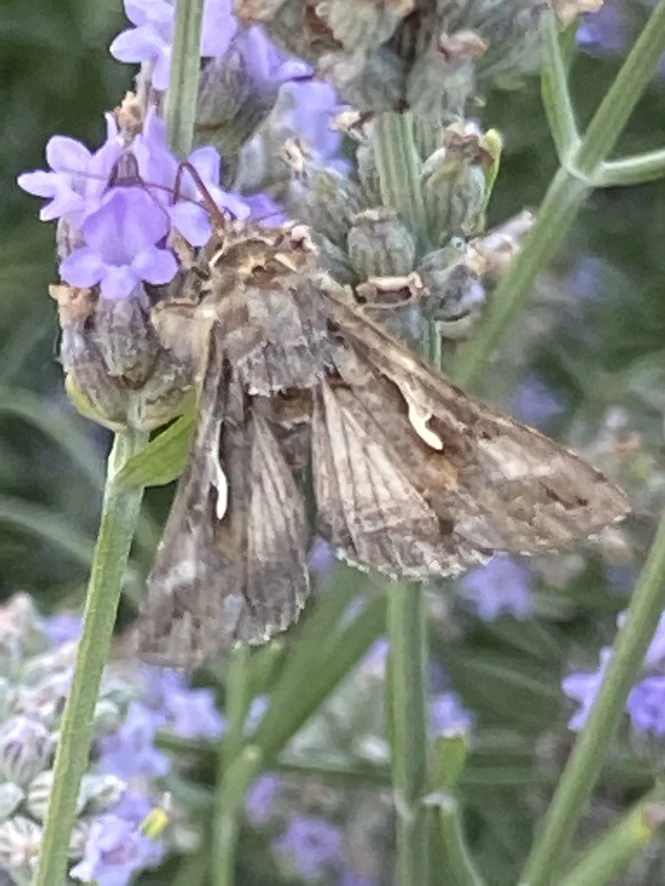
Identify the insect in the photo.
Autographa gamma
